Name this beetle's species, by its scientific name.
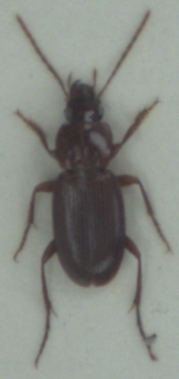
Platyderus depressus
